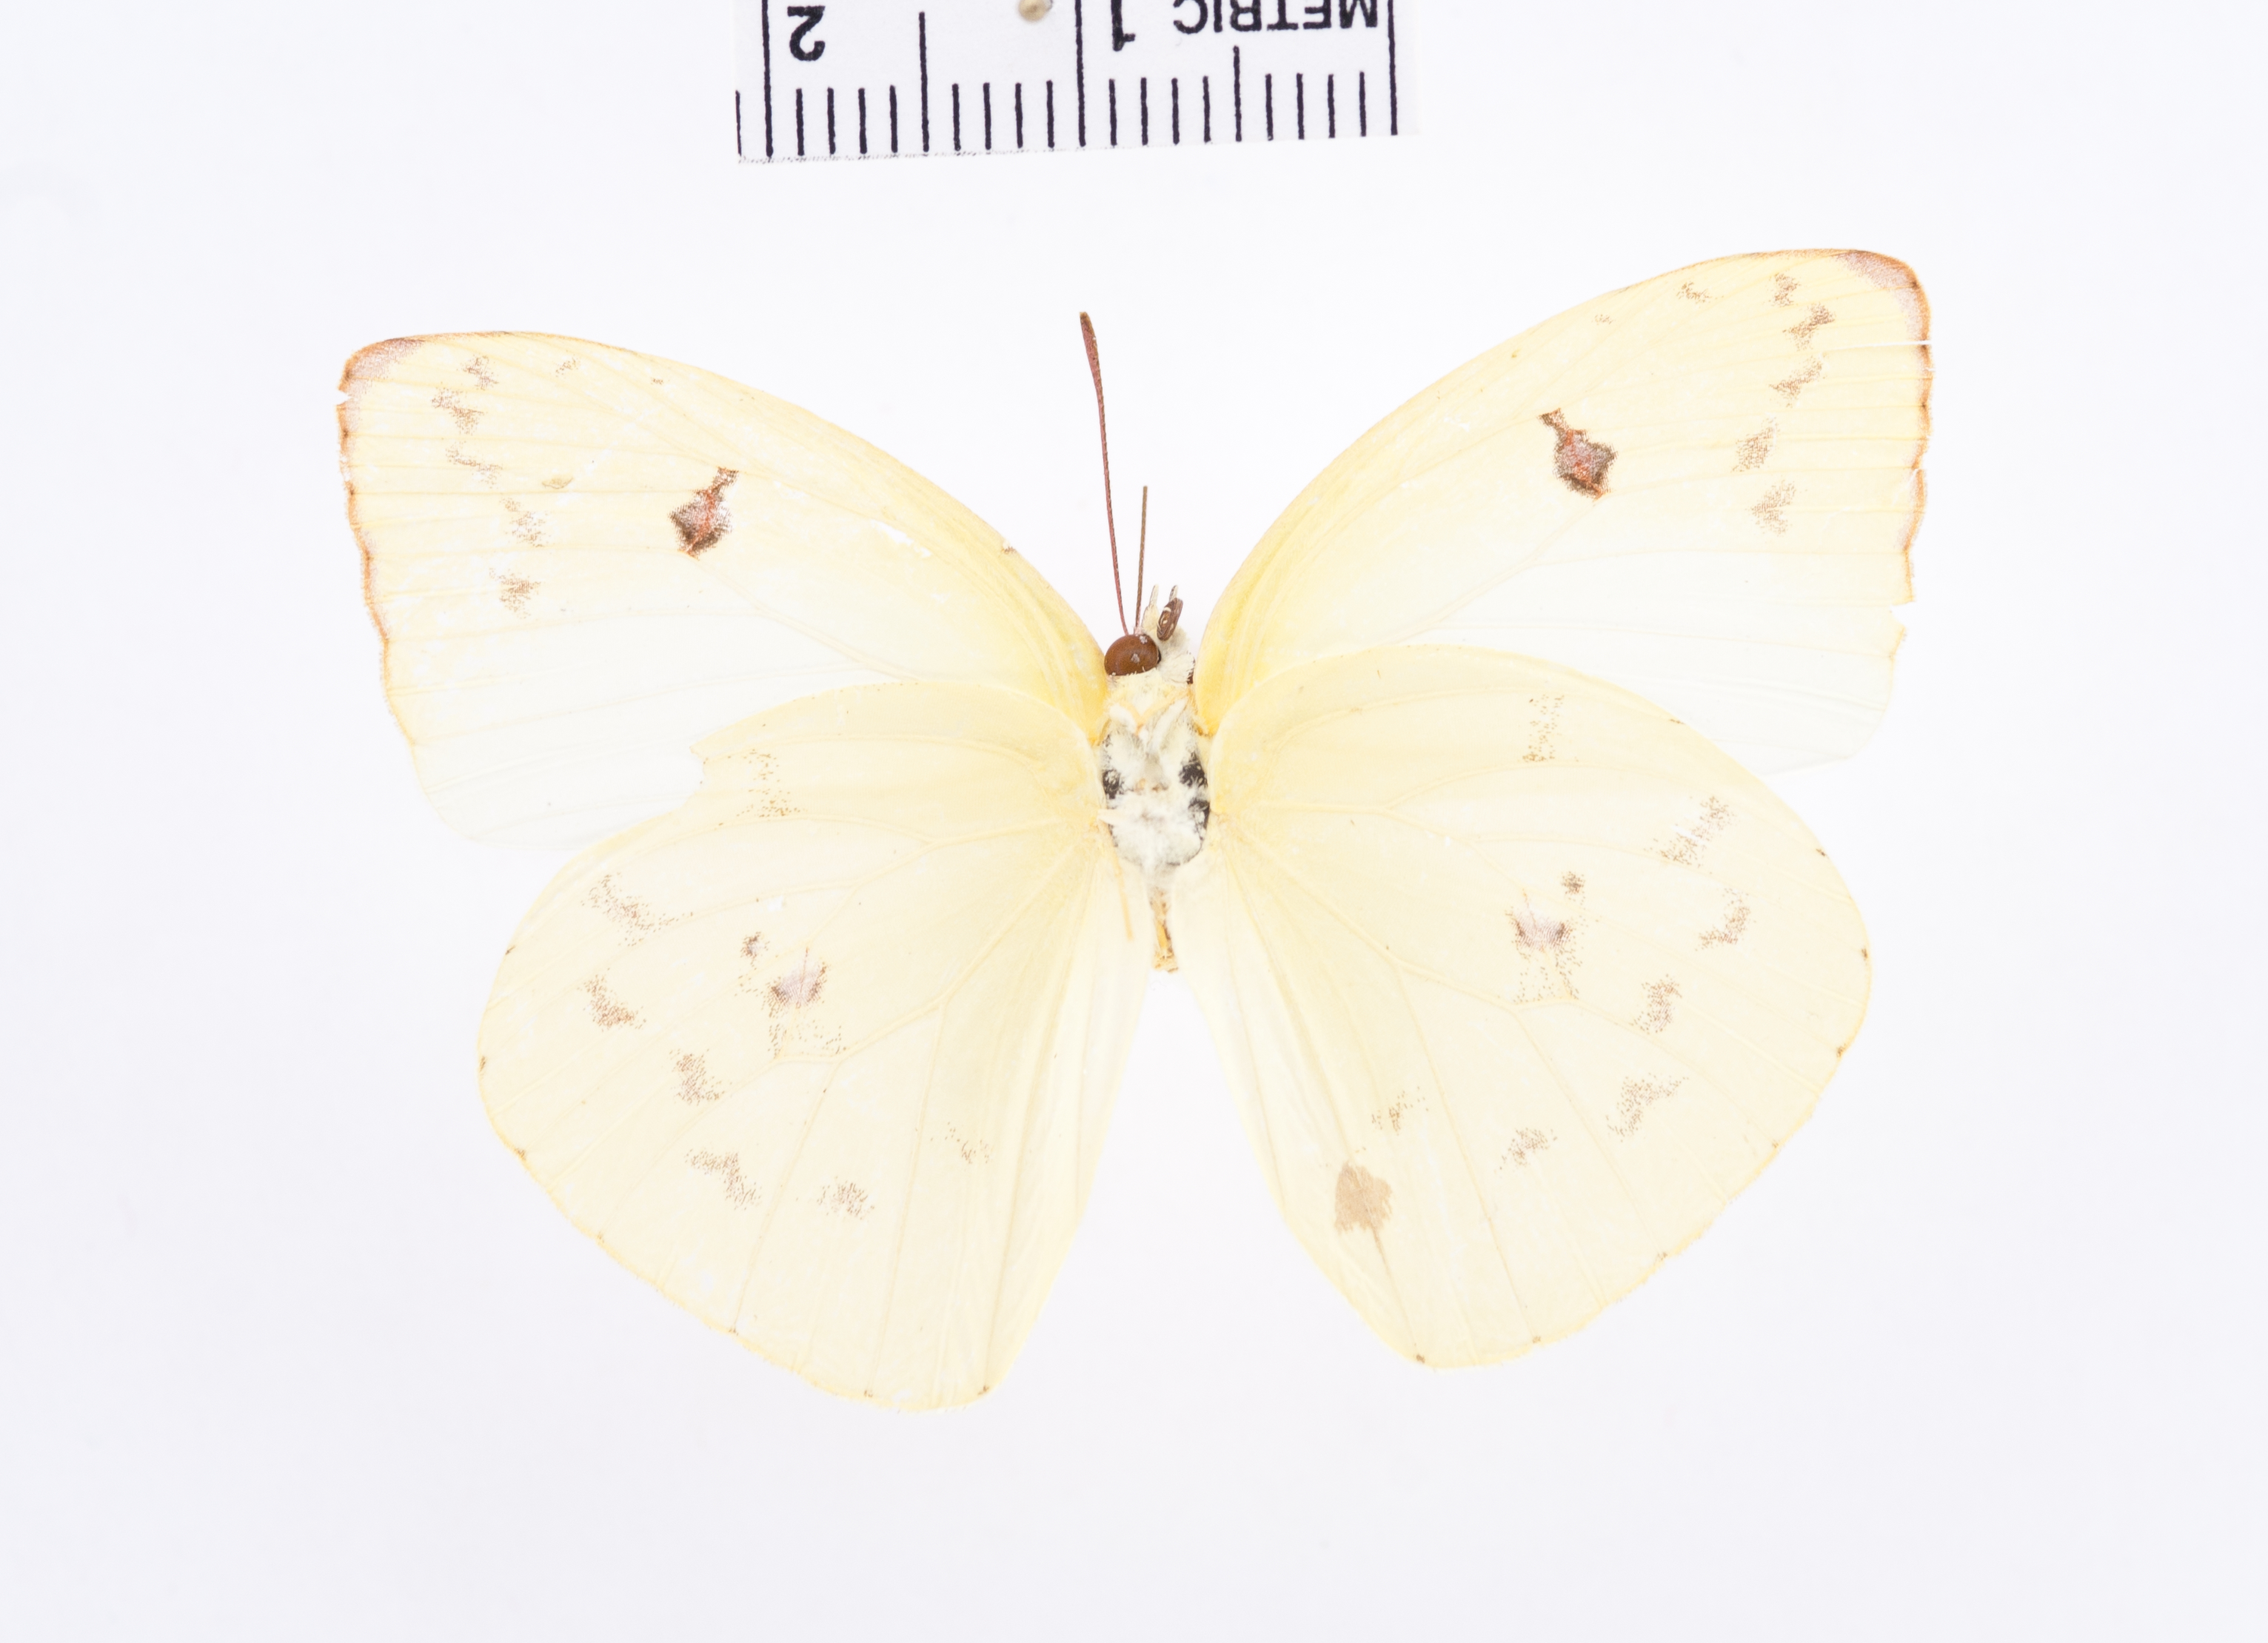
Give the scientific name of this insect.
Aphrissa statira
